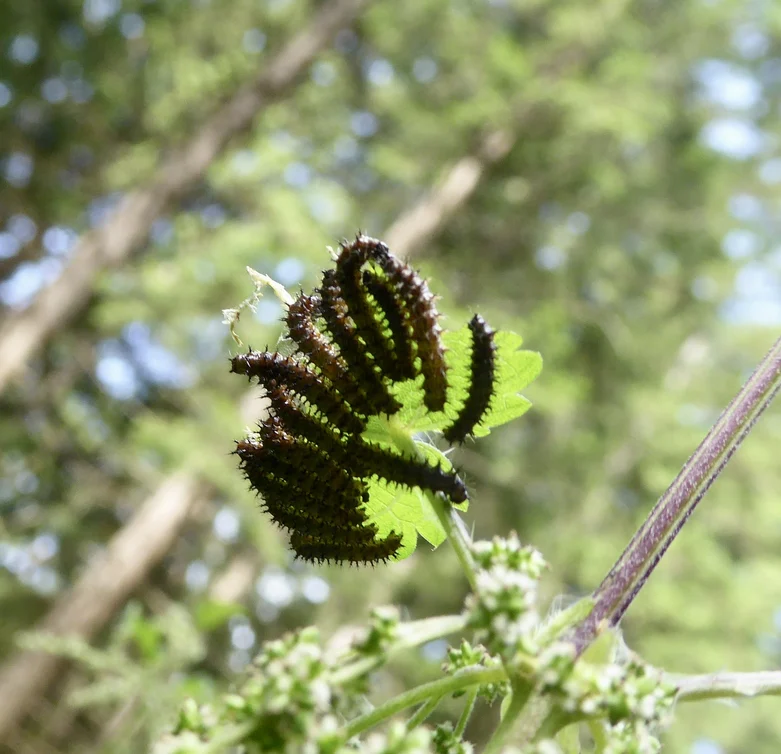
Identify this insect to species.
Araschnia levana
